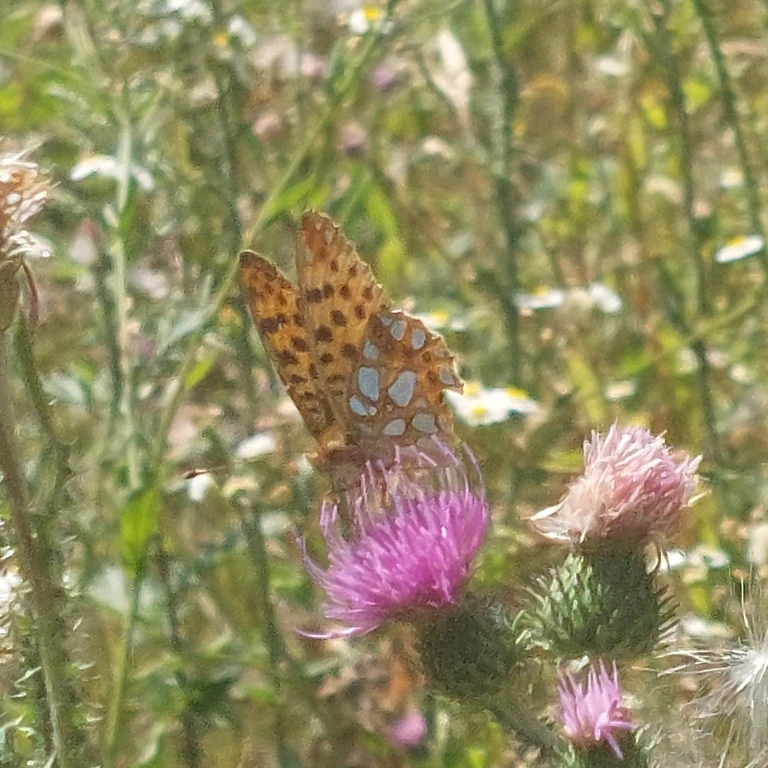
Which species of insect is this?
Issoria lathonia
